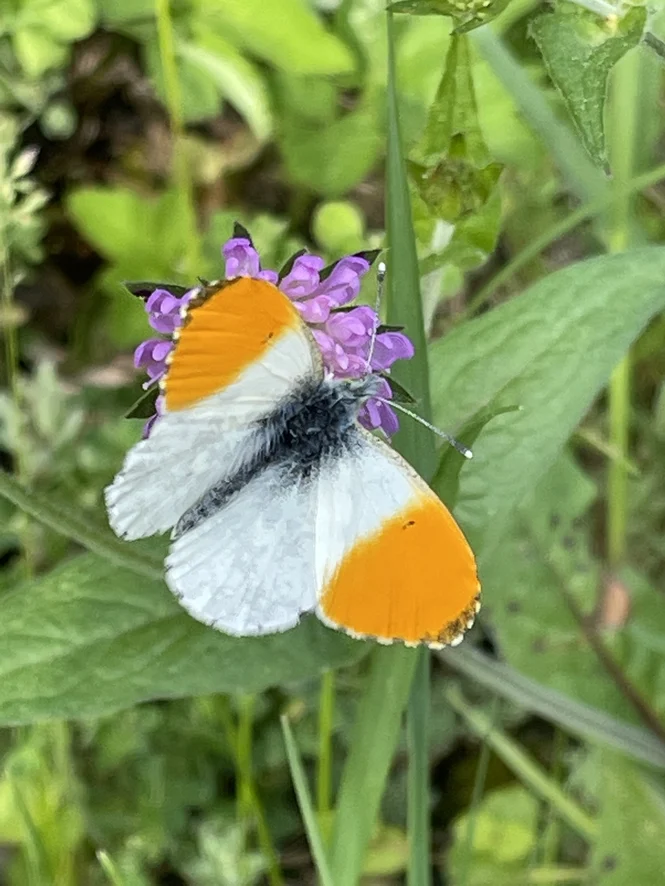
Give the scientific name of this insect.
Anthocharis cardamines
